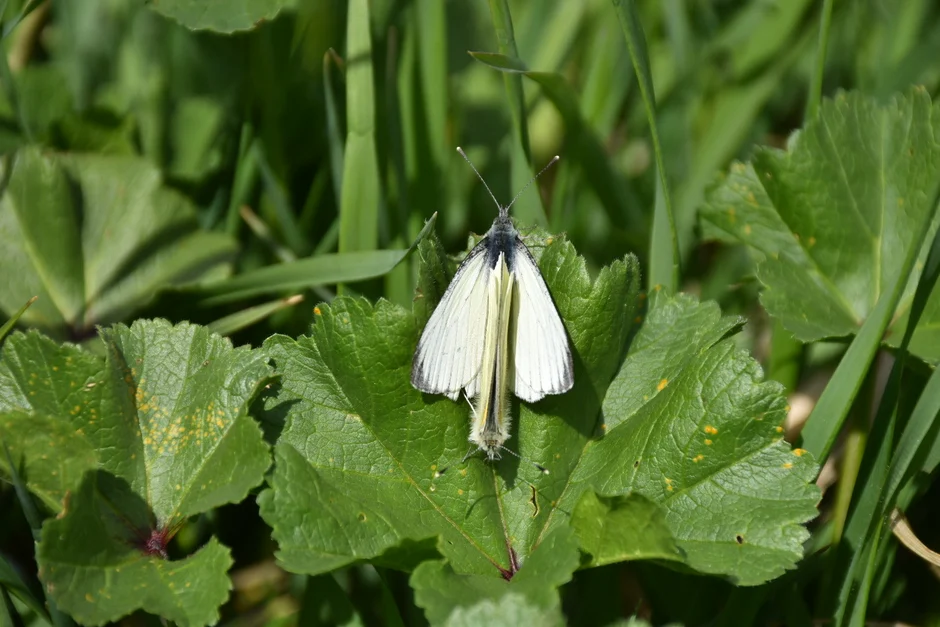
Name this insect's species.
Pieris napi
